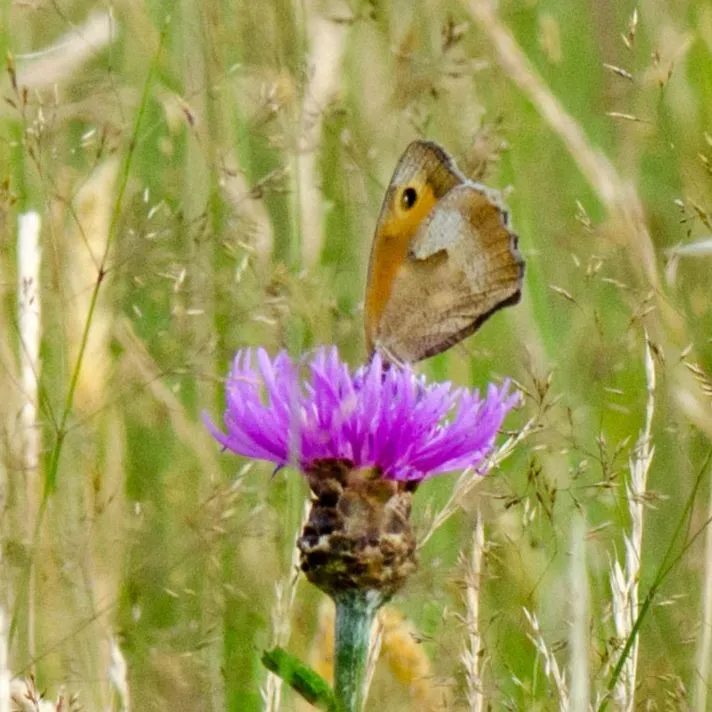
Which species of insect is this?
Maniola jurtina
